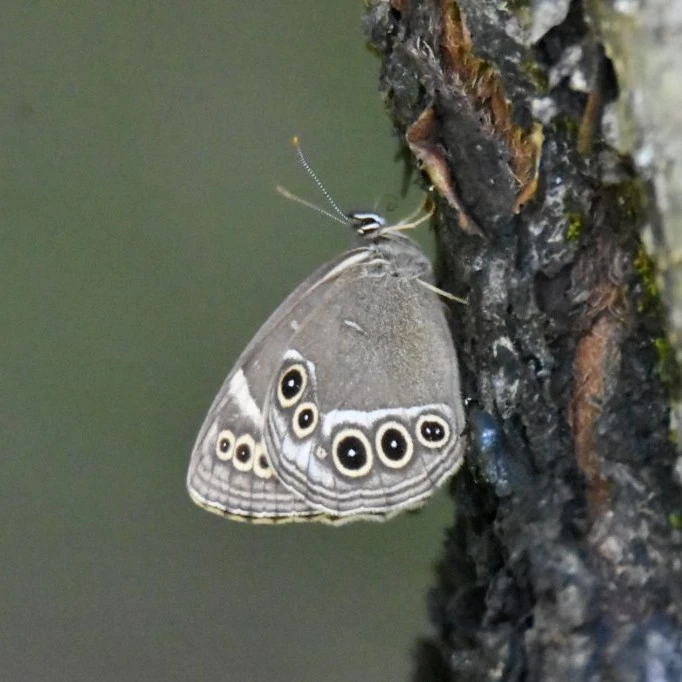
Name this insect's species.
Lopinga achine (also Pararge achine)
